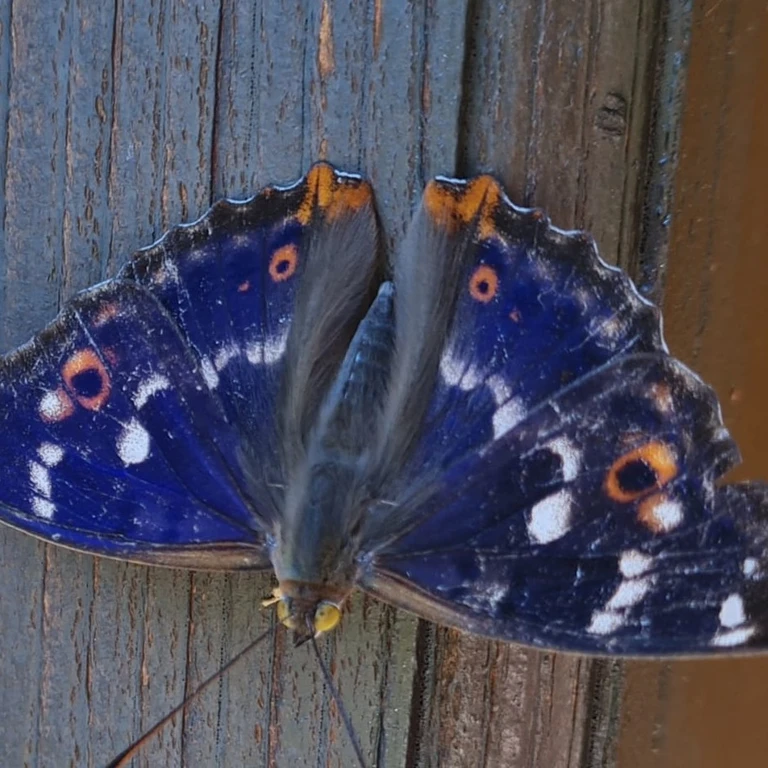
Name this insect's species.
Apatura ilia
